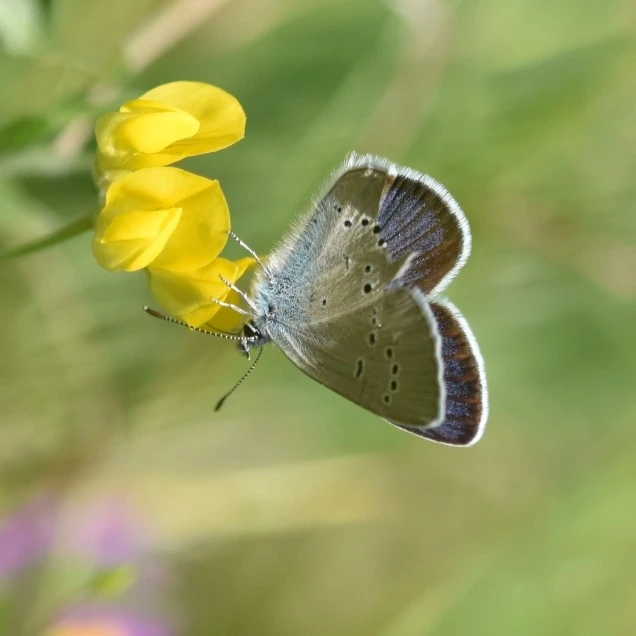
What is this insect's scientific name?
Cyaniris semiargus
